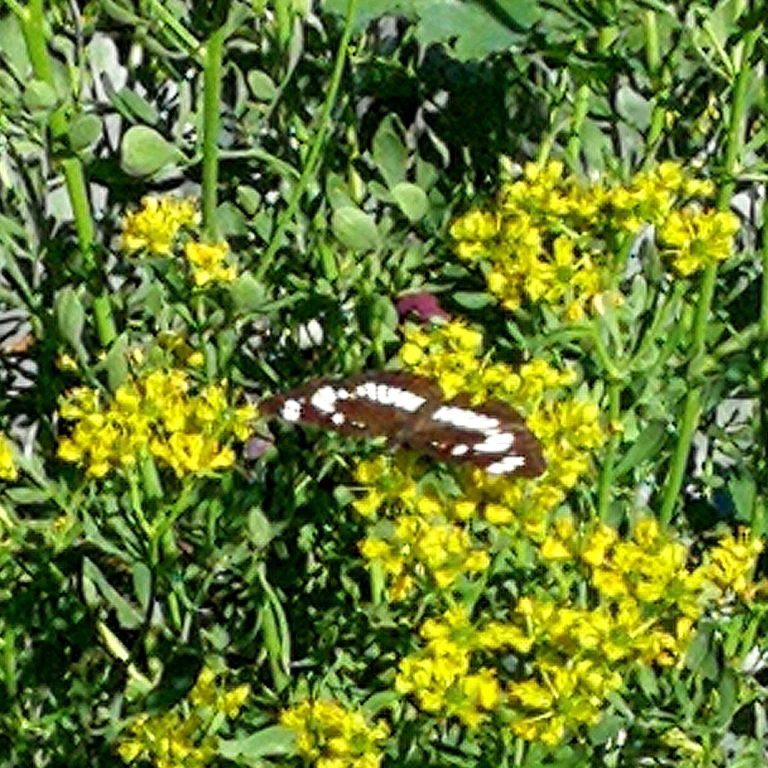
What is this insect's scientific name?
Neptis rivularis
